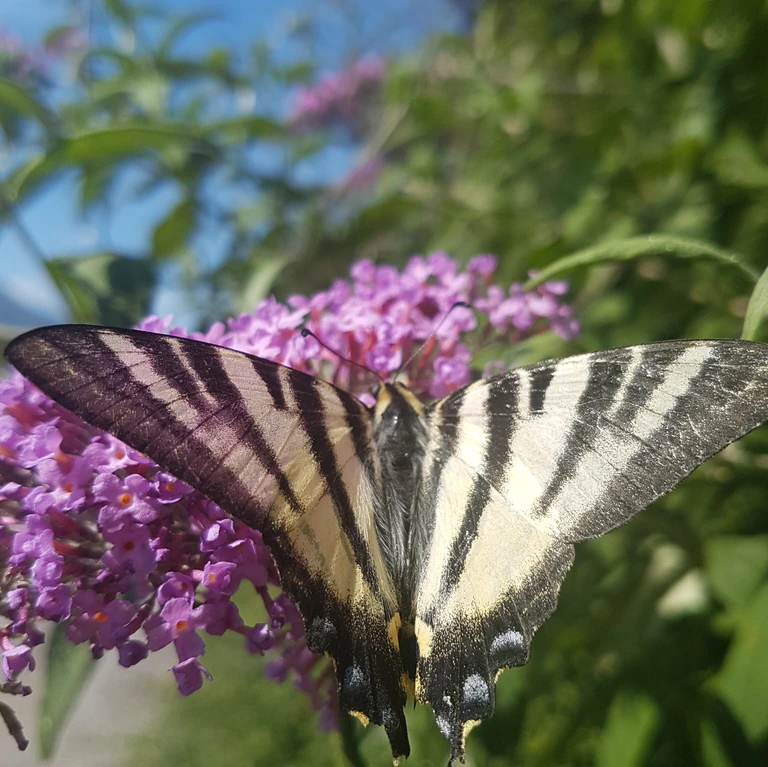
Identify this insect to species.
Iphiclides podalirius
